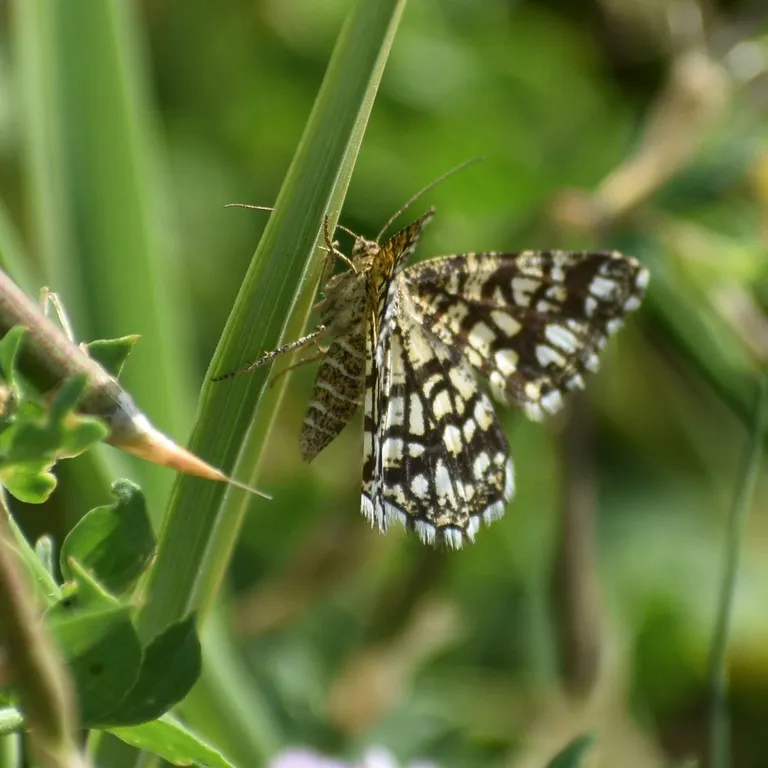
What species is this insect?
Chiasmia clathrata
